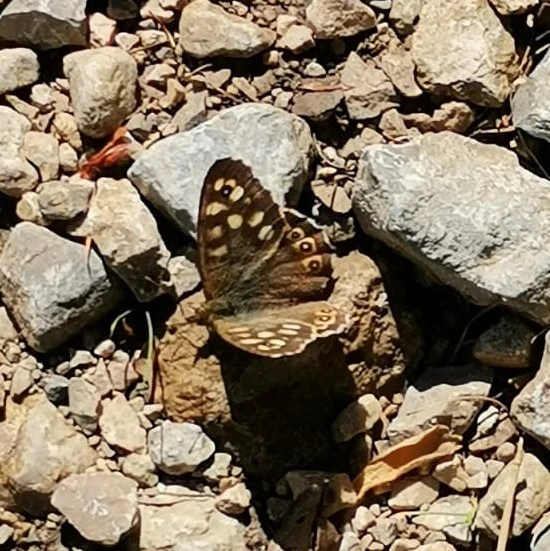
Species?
Pararge aegeria
